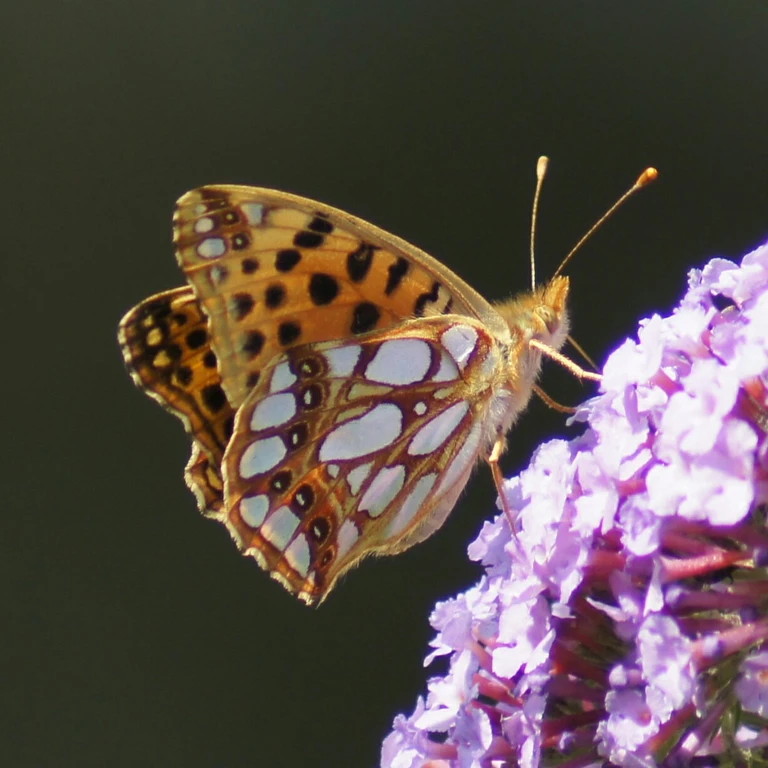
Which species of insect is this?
Issoria lathonia
